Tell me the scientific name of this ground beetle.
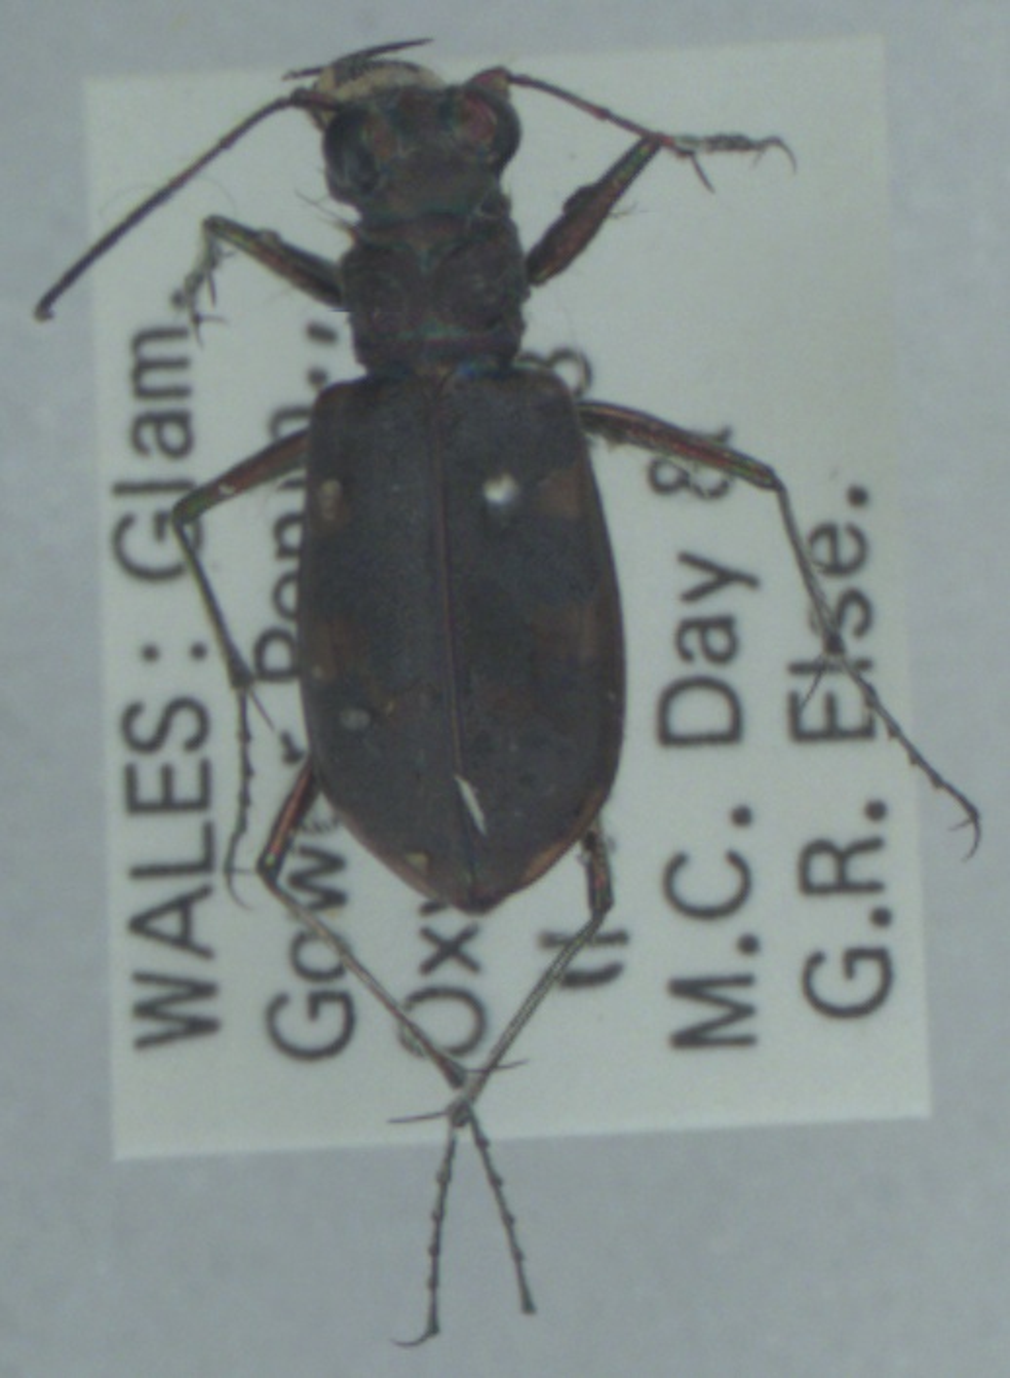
Cicindela maritima
